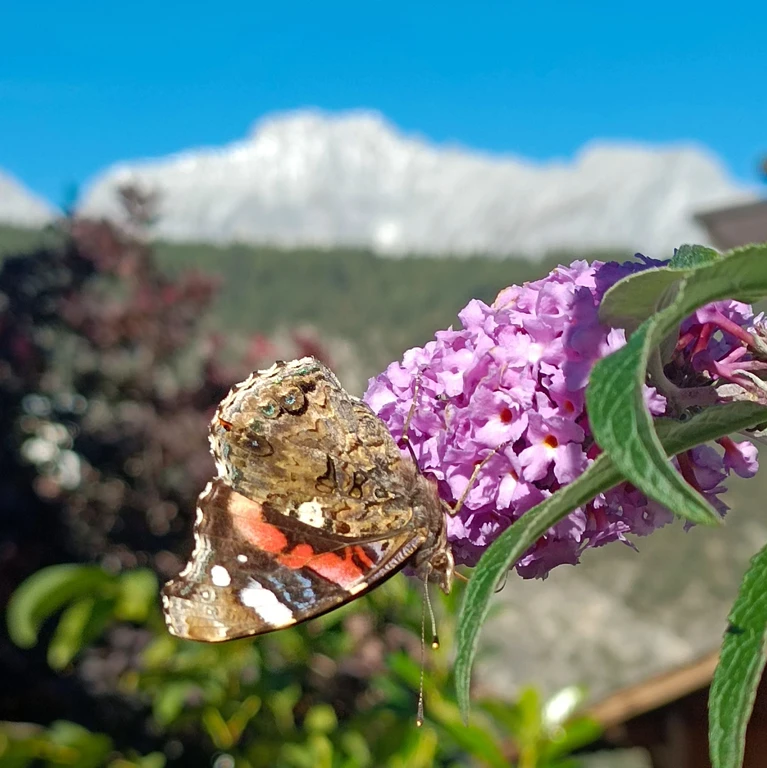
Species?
Vanessa atalanta
